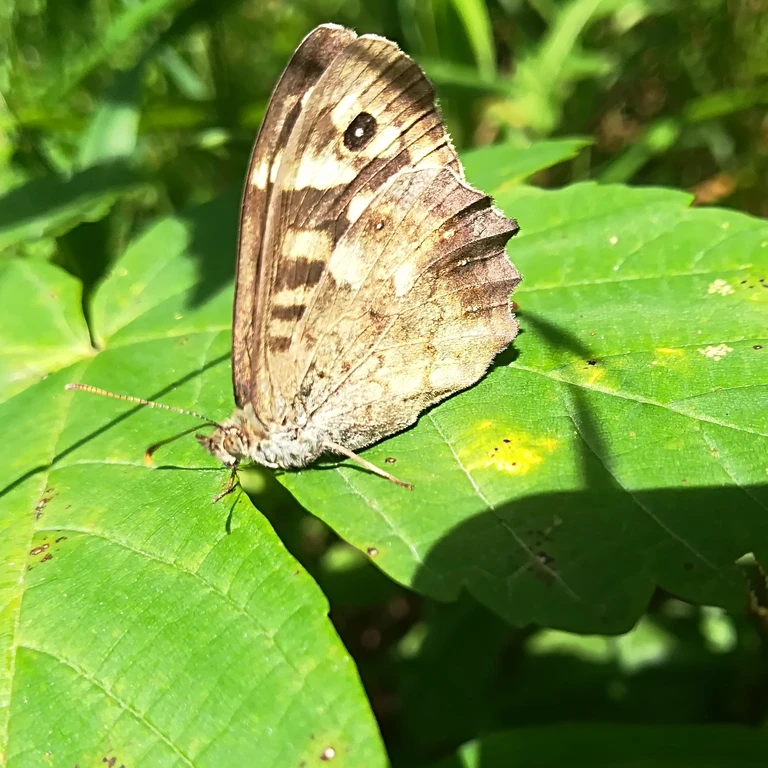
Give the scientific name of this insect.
Pararge aegeria
